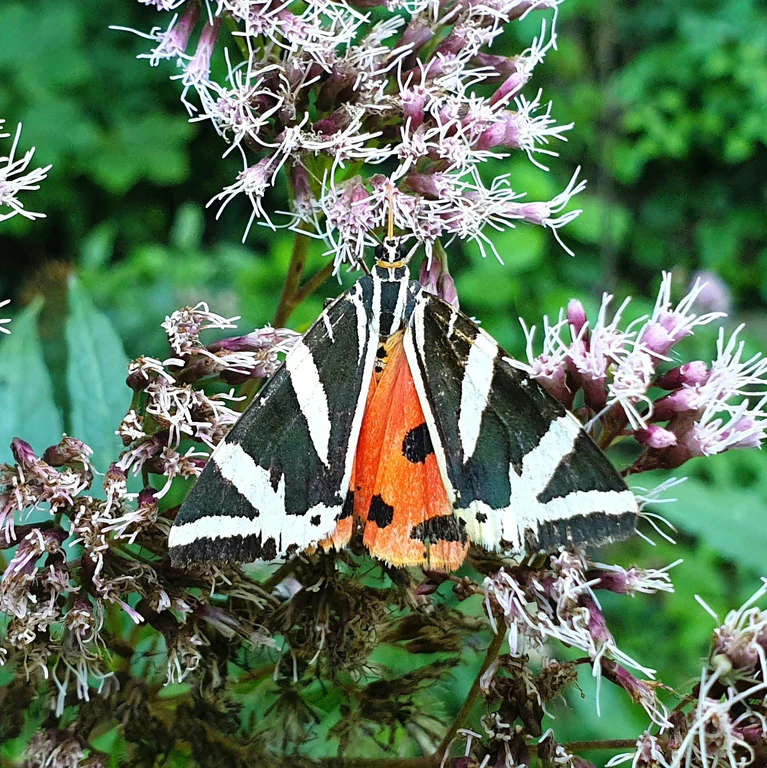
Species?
Euplagia quadripunctaria
